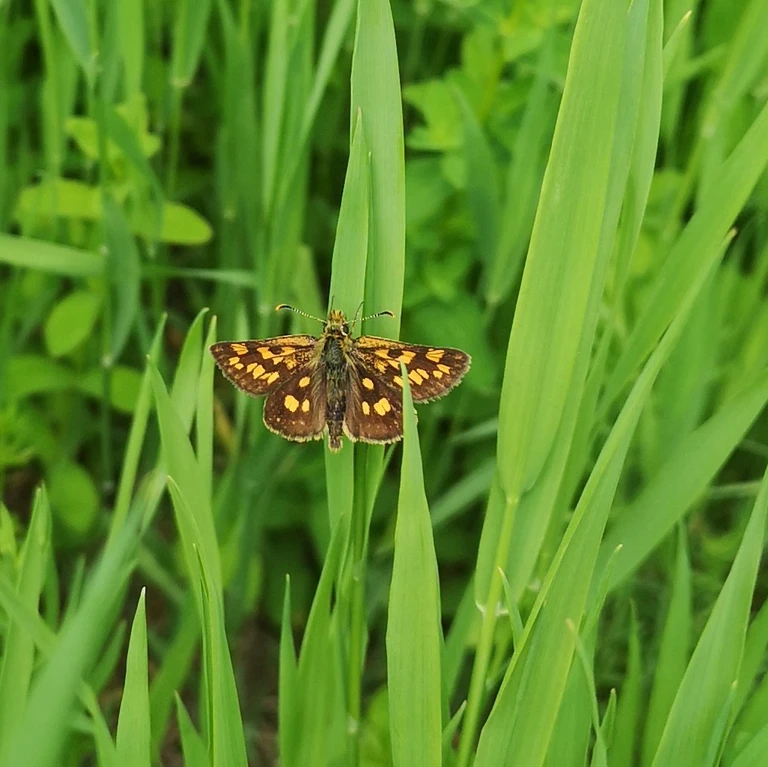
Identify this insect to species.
Carterocephalus palaemon
